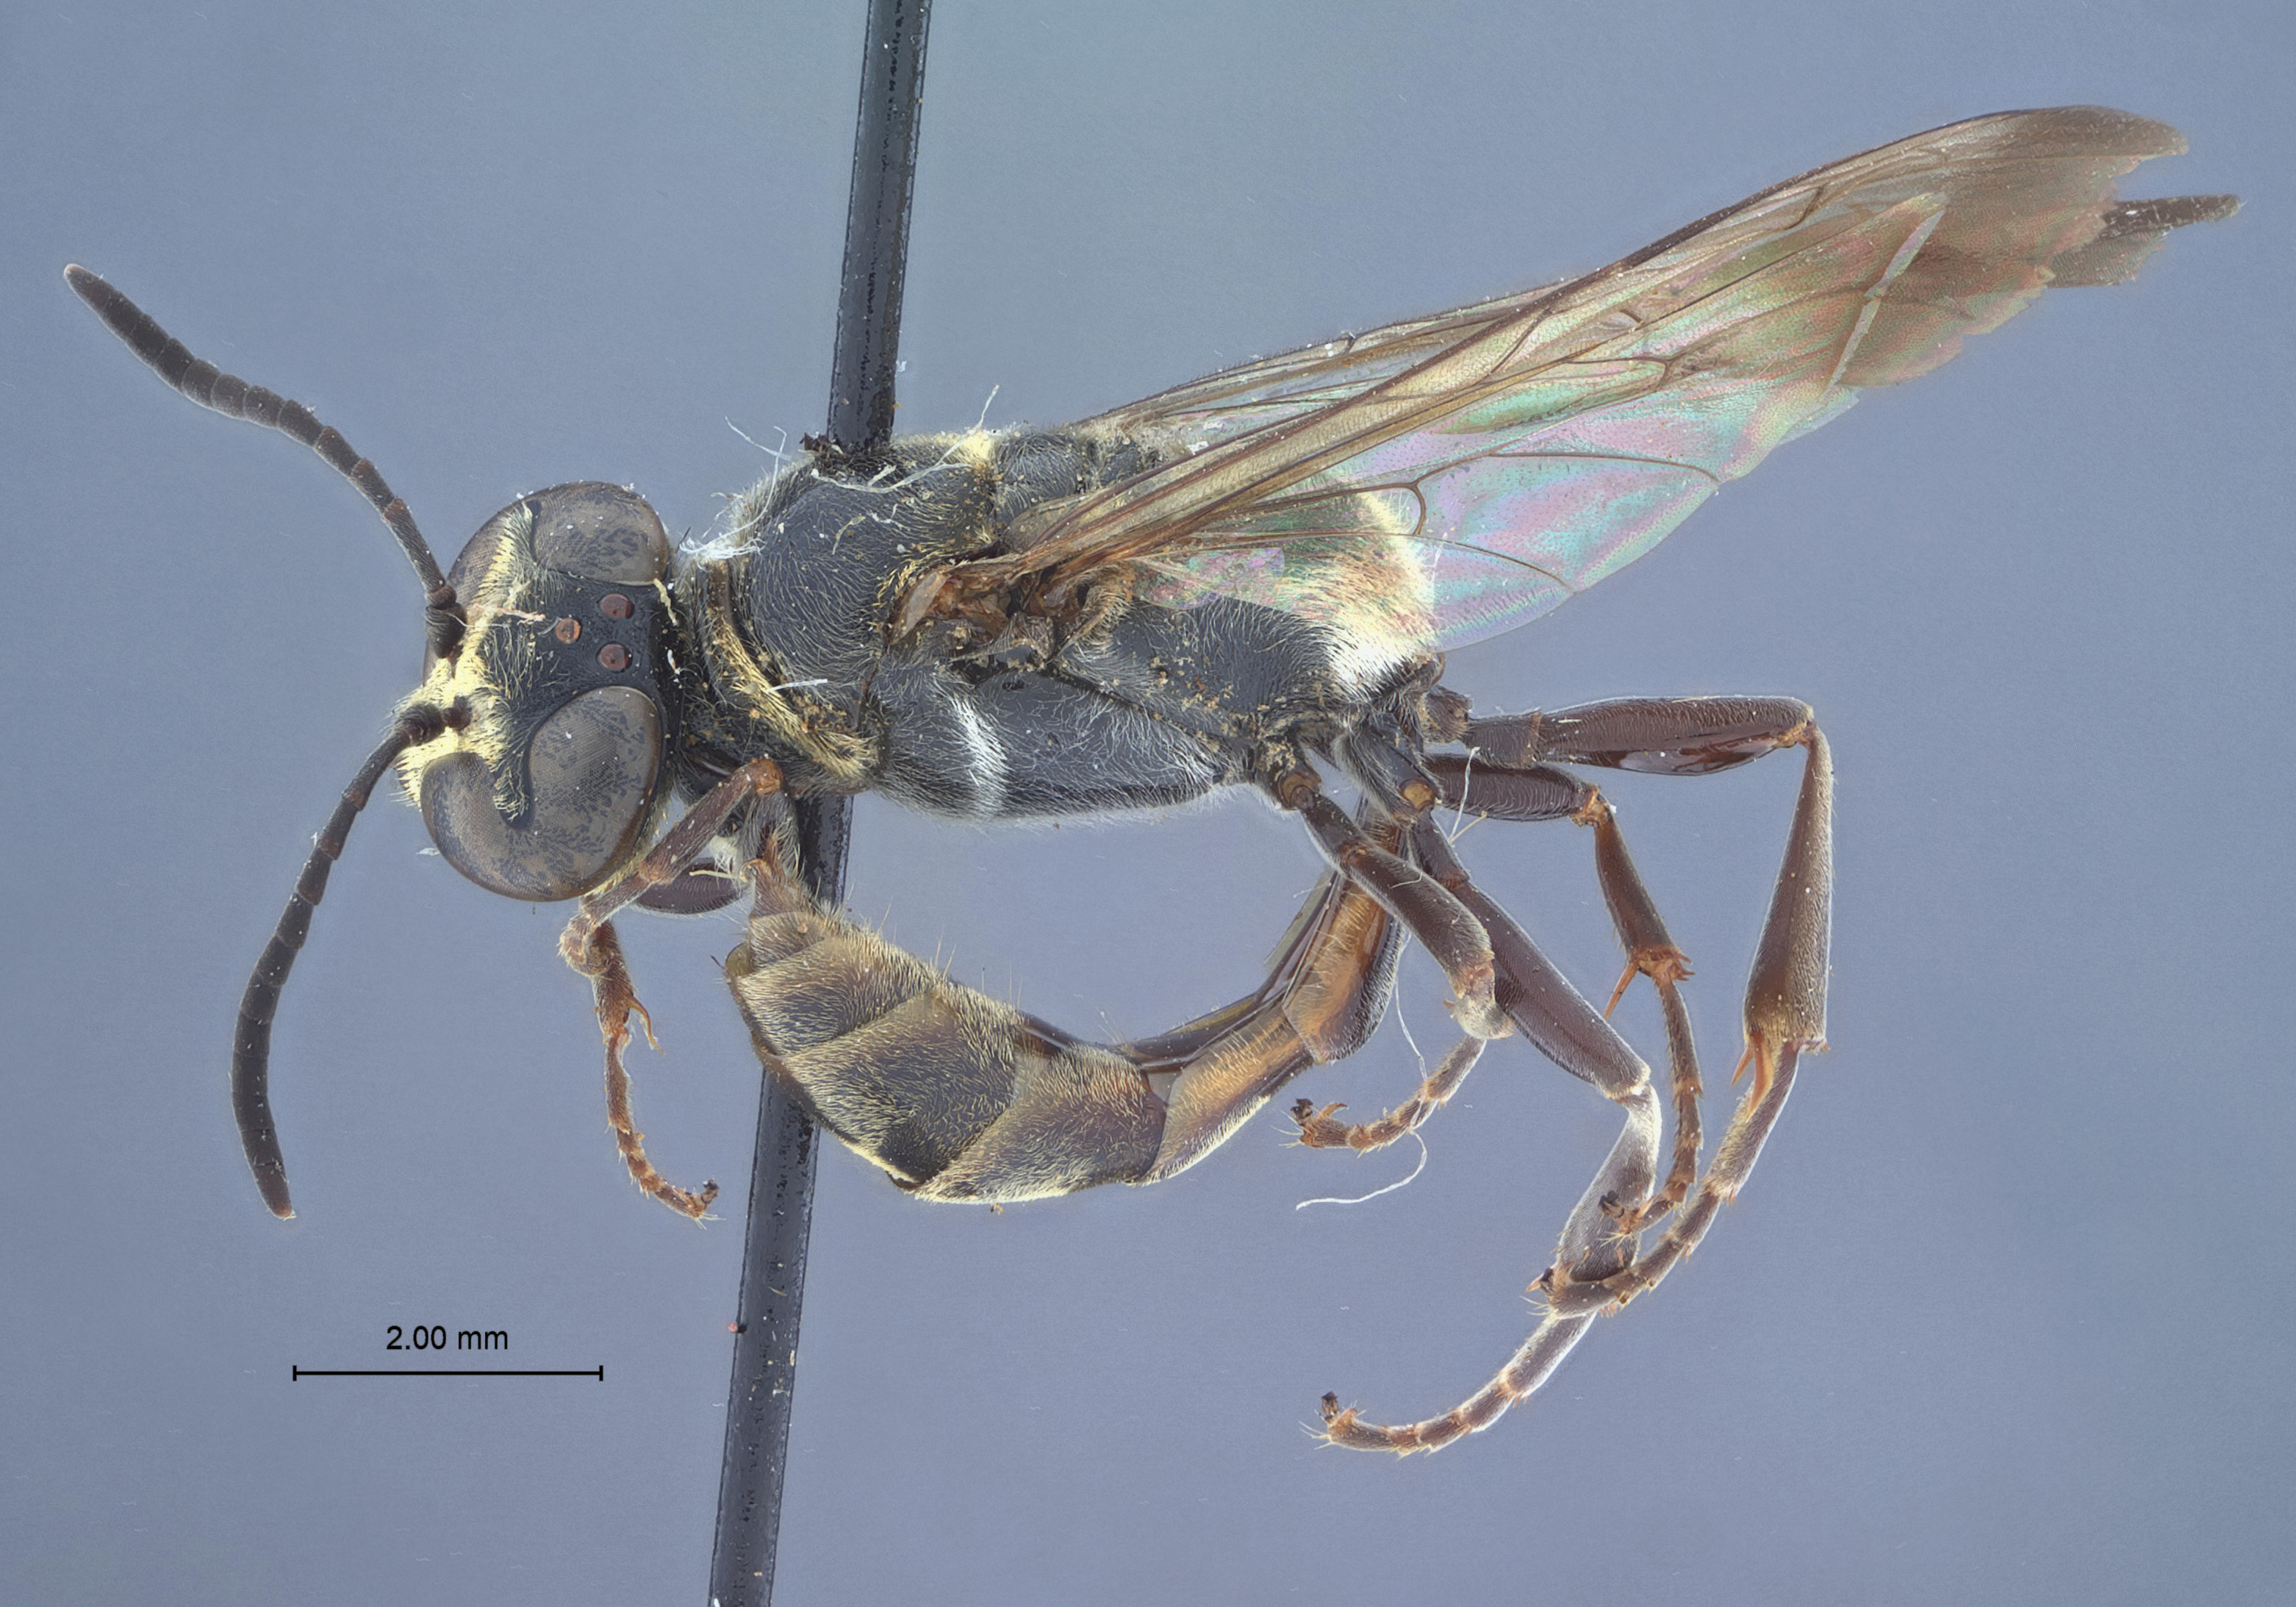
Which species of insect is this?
Trypoxylon triodon
